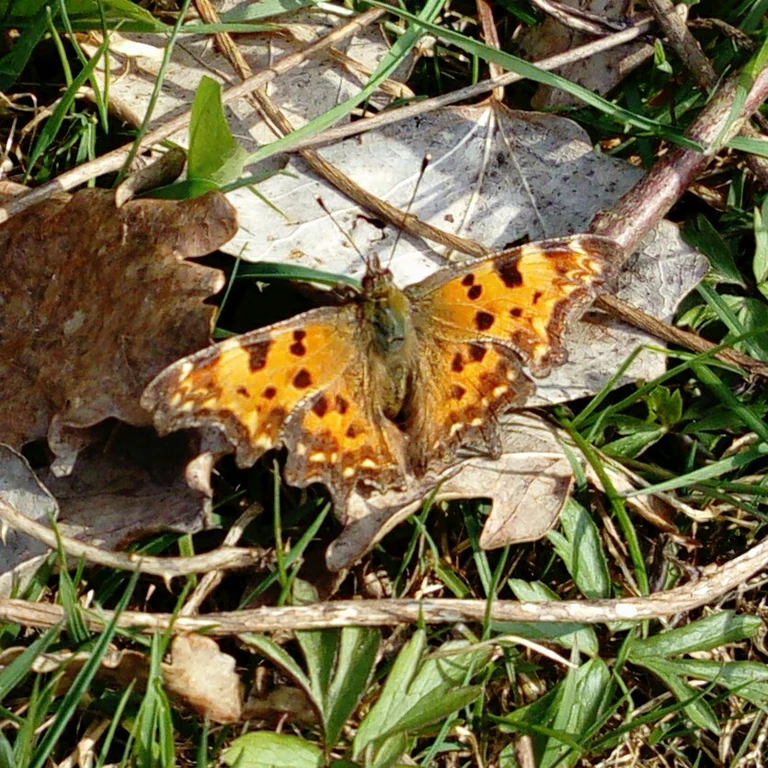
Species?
Polygonia c-album
